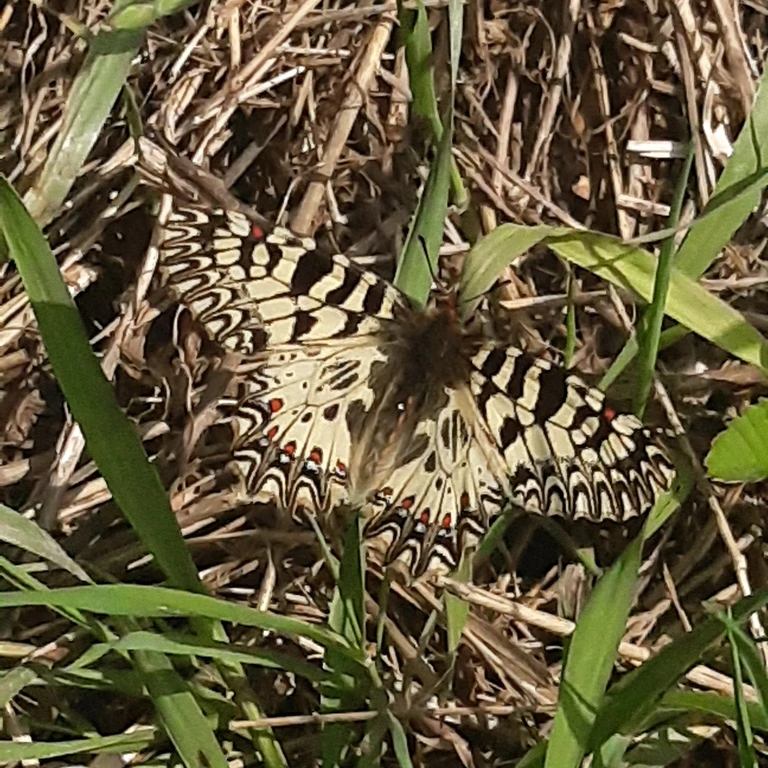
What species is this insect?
Zerynthia polyxena
